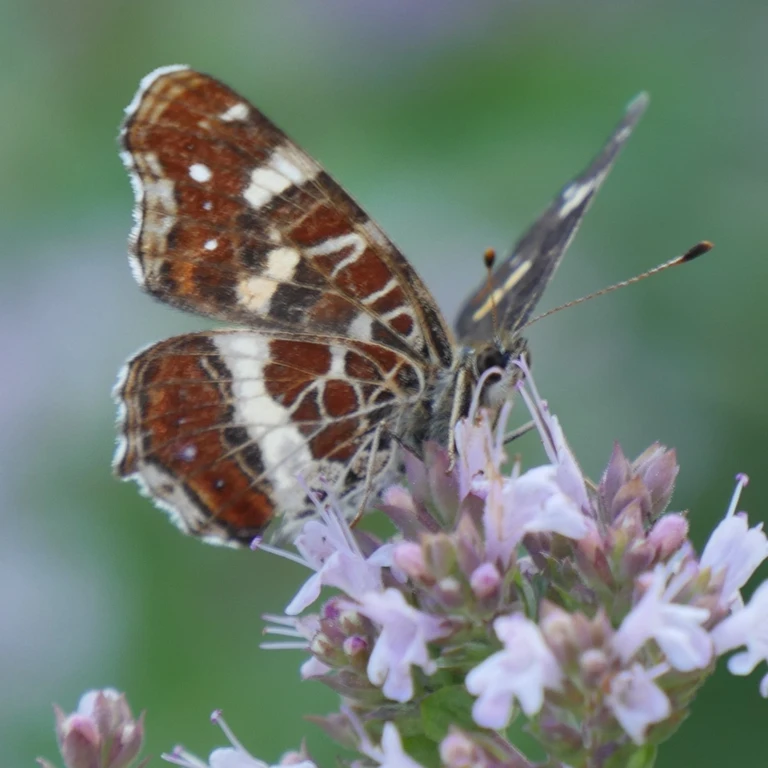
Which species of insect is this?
Araschnia levana
